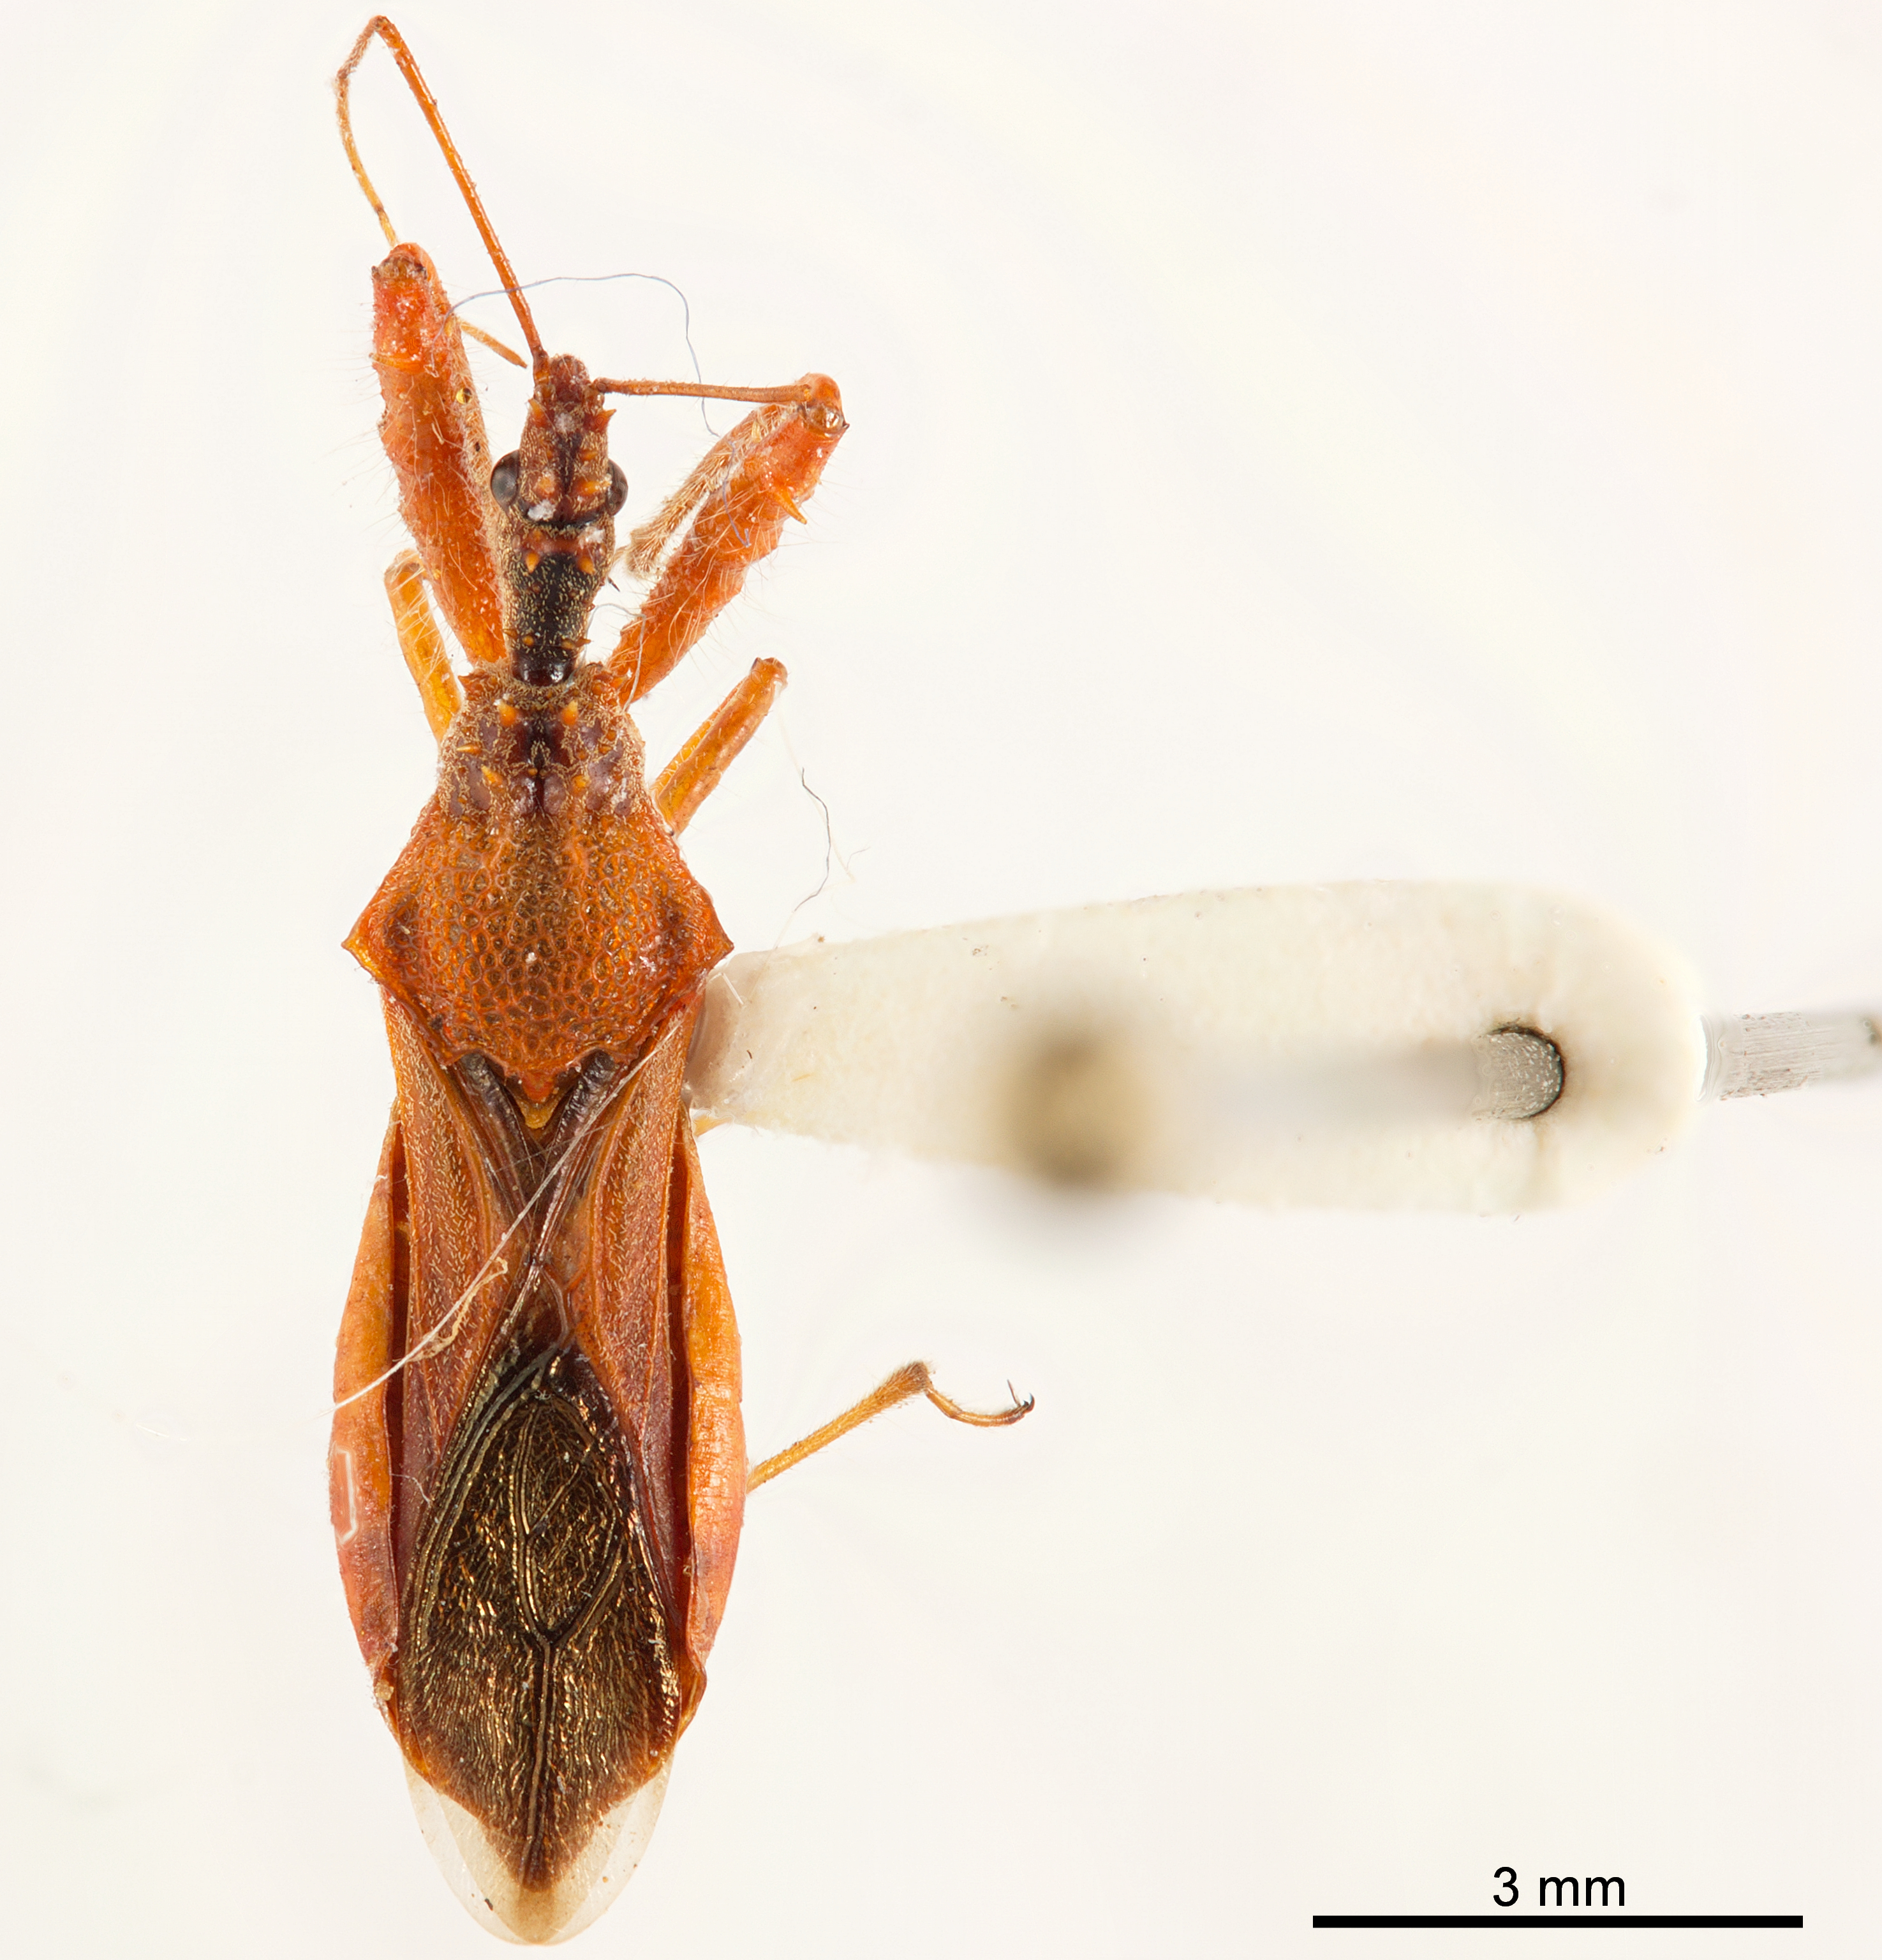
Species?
Scipinia horrida
